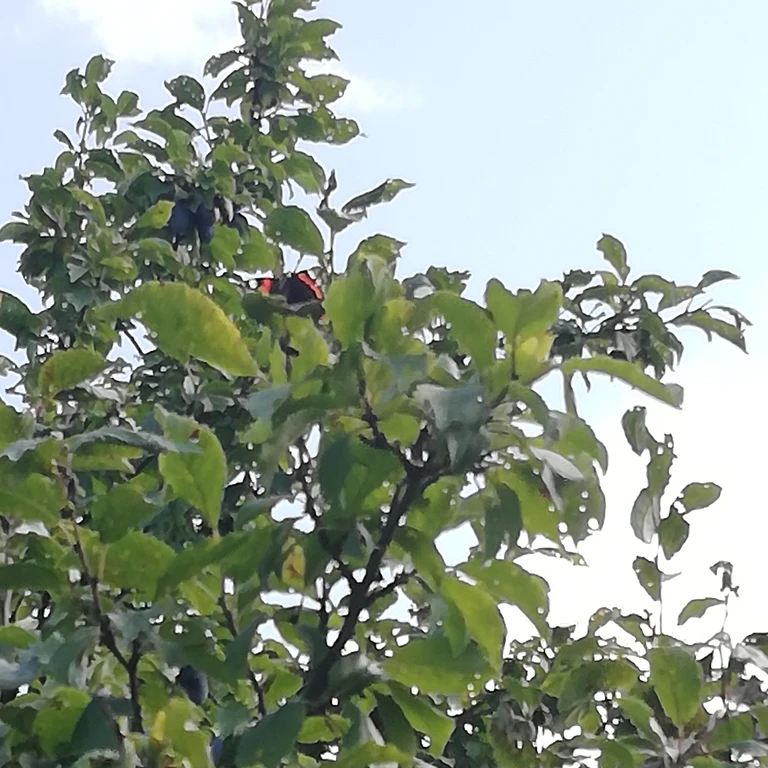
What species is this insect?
Vanessa atalanta
